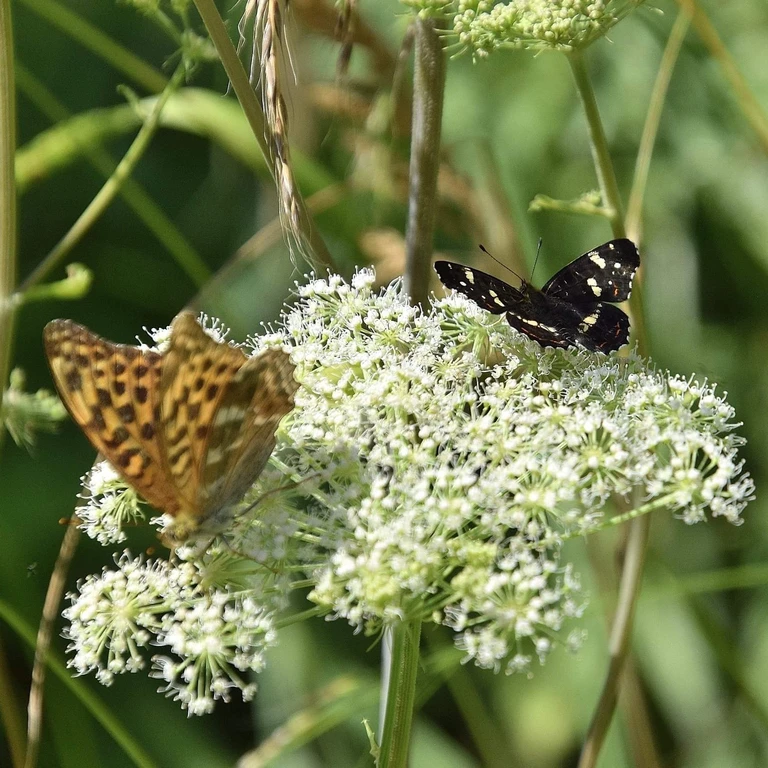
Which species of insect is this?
Araschnia levana
